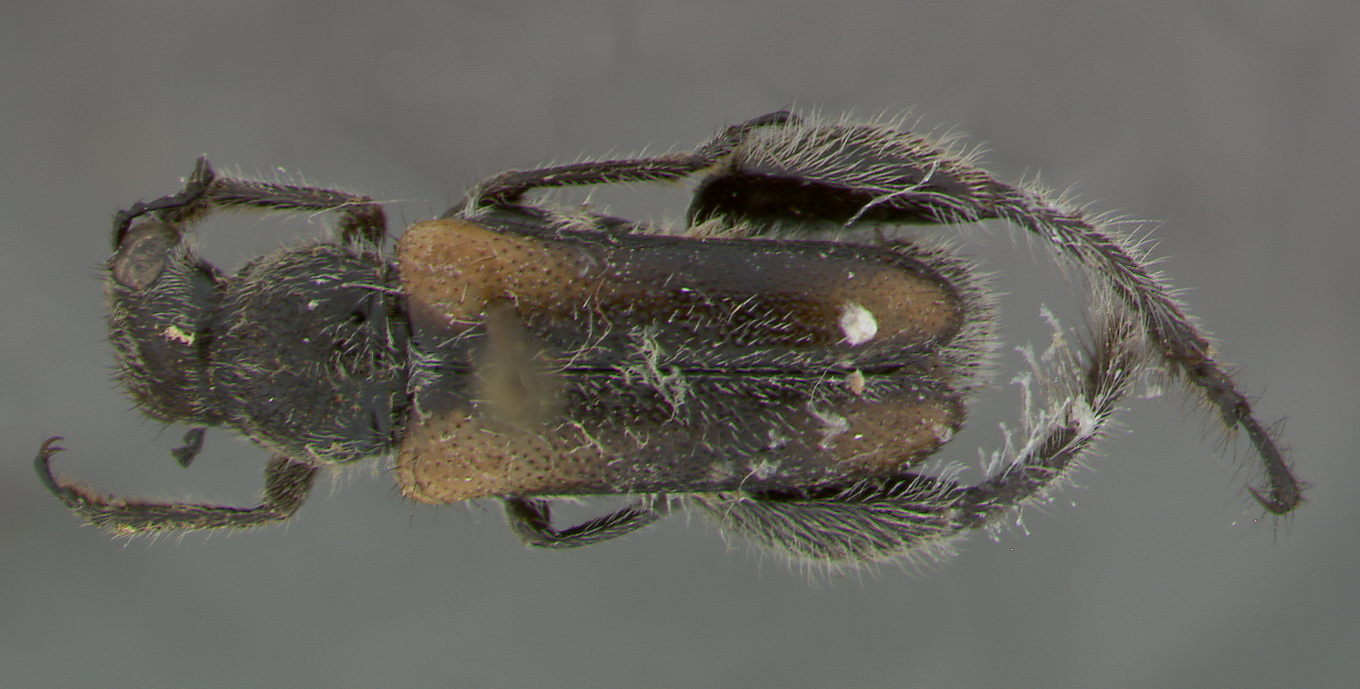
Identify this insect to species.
Antonaria humeralis
